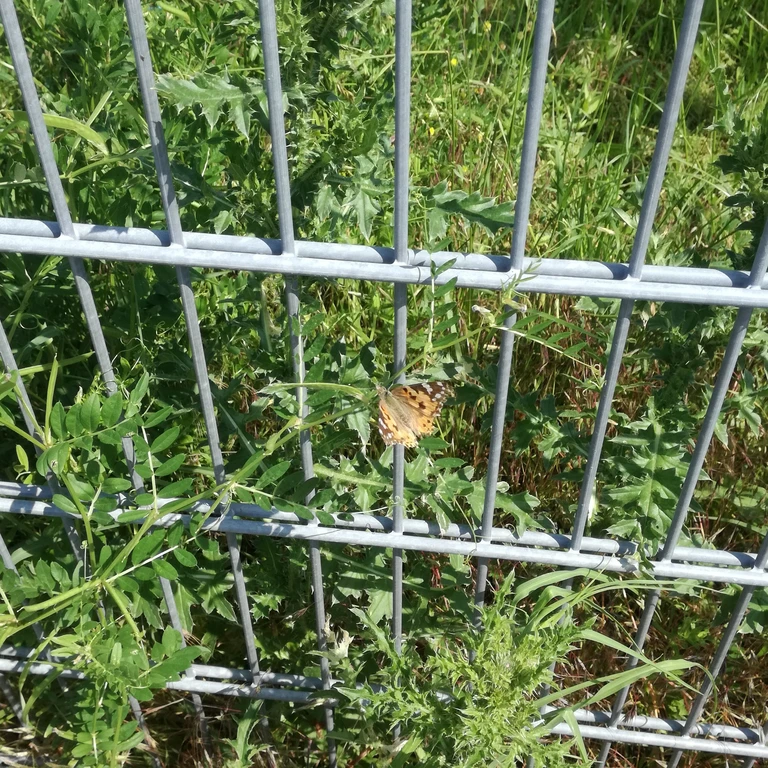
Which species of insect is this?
Vanessa cardui
